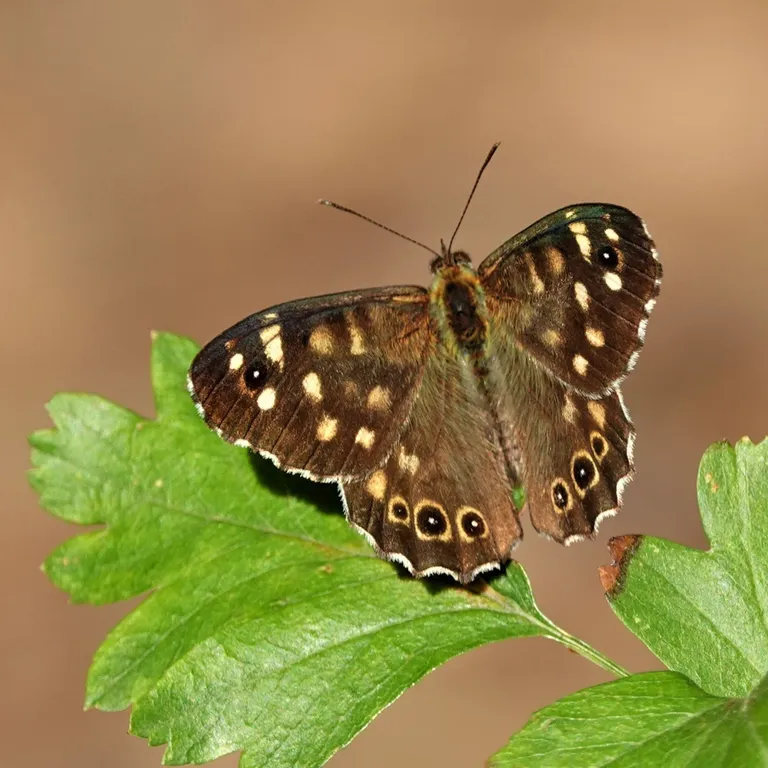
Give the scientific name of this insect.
Pararge aegeria
